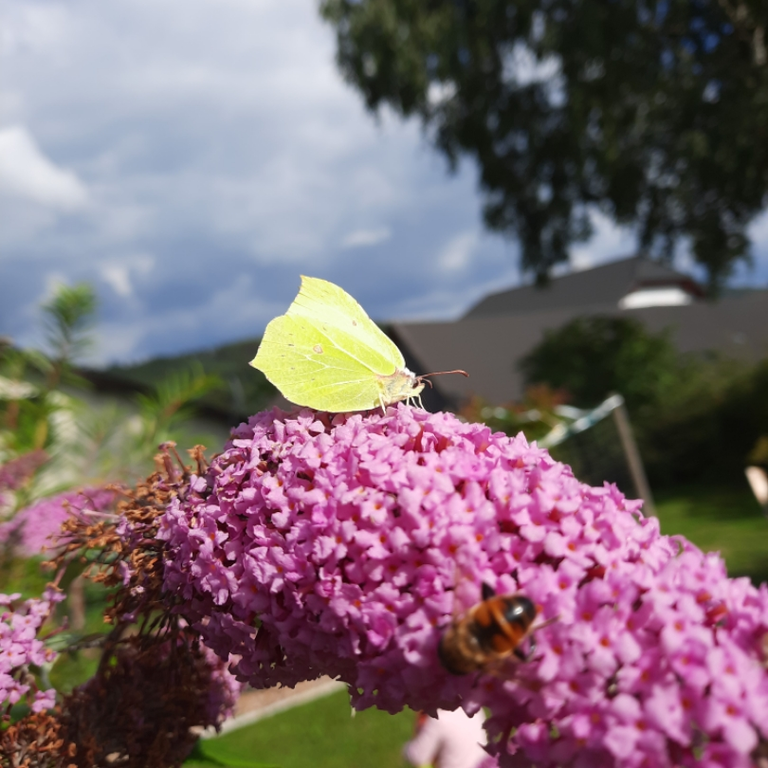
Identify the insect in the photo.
Gonepteryx rhamni
